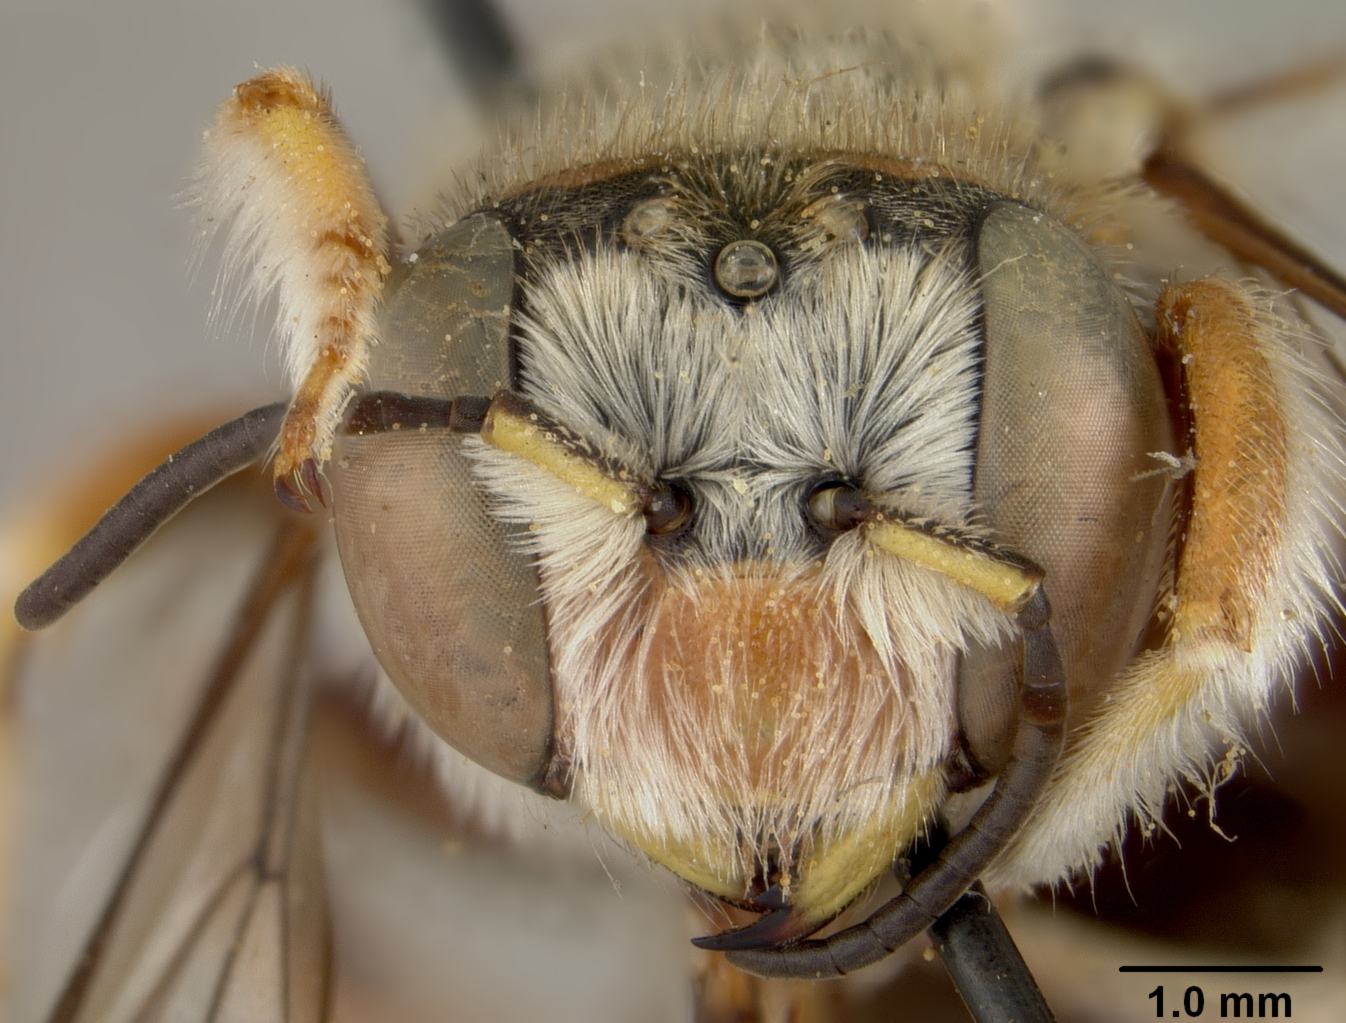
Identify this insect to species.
Anthidium rohweri
